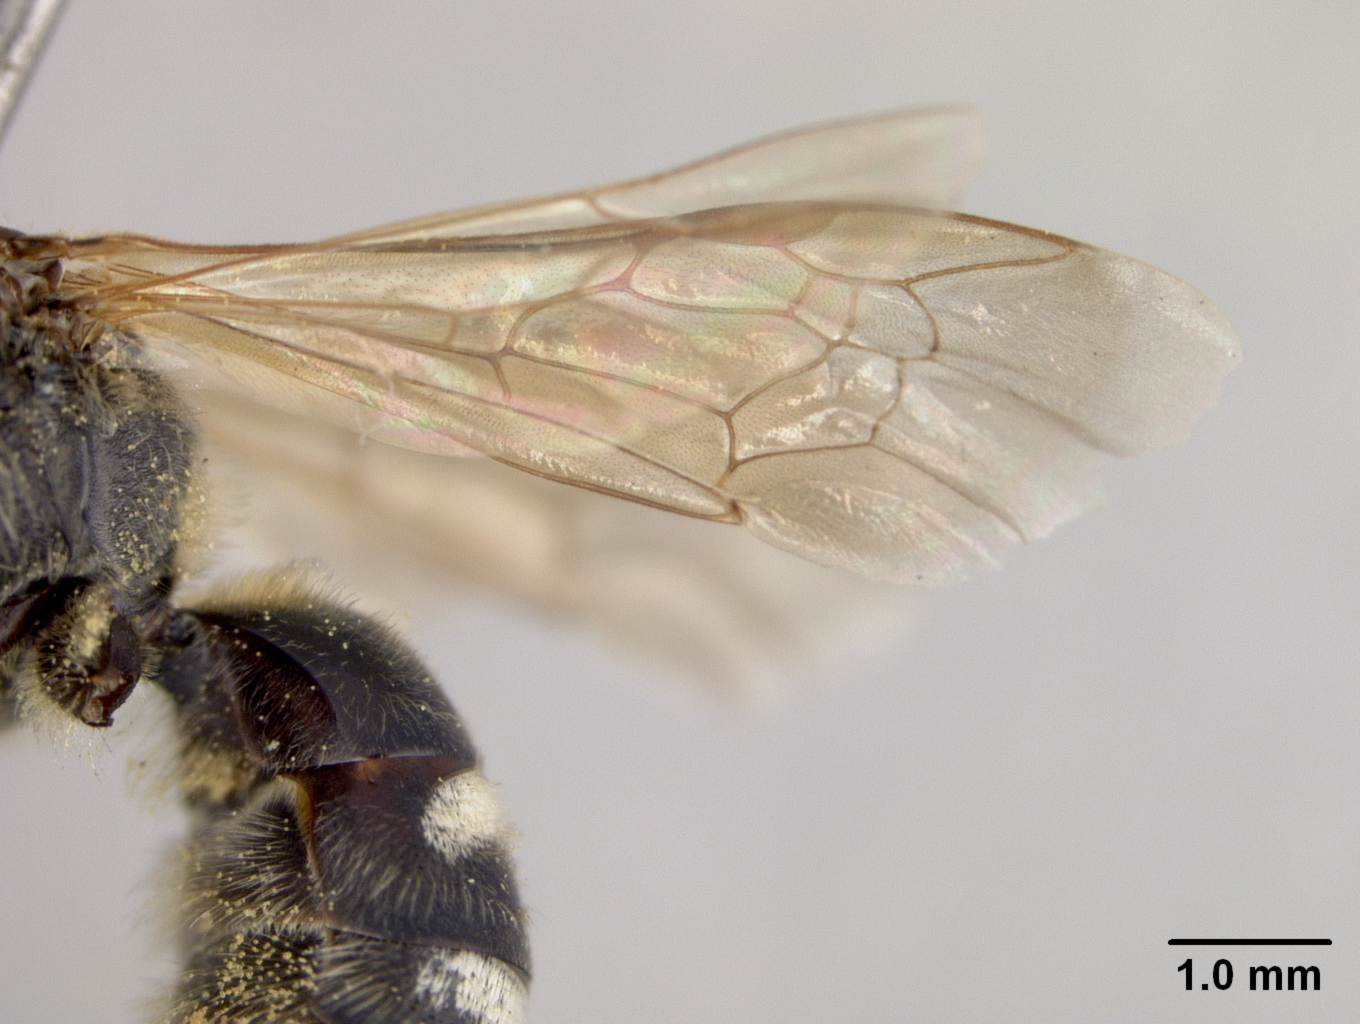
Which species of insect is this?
Lasioglossum acuminatum
